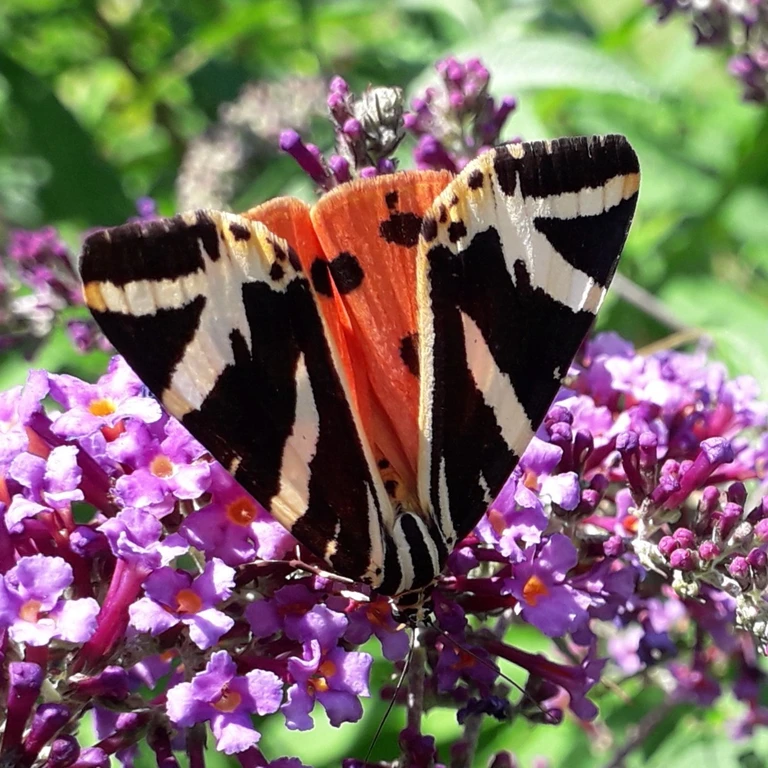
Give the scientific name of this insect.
Euplagia quadripunctaria
